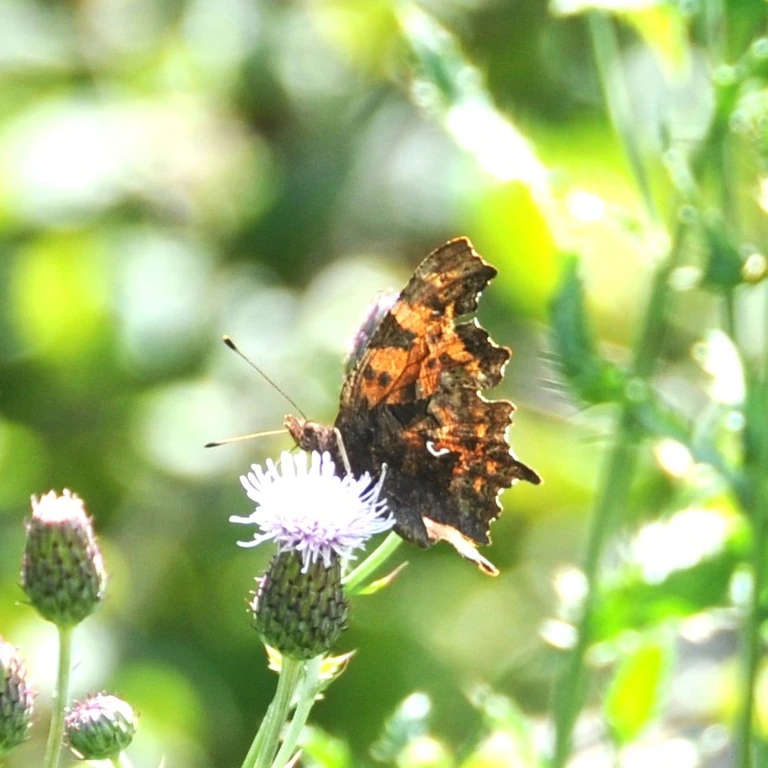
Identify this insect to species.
Polygonia c-album
